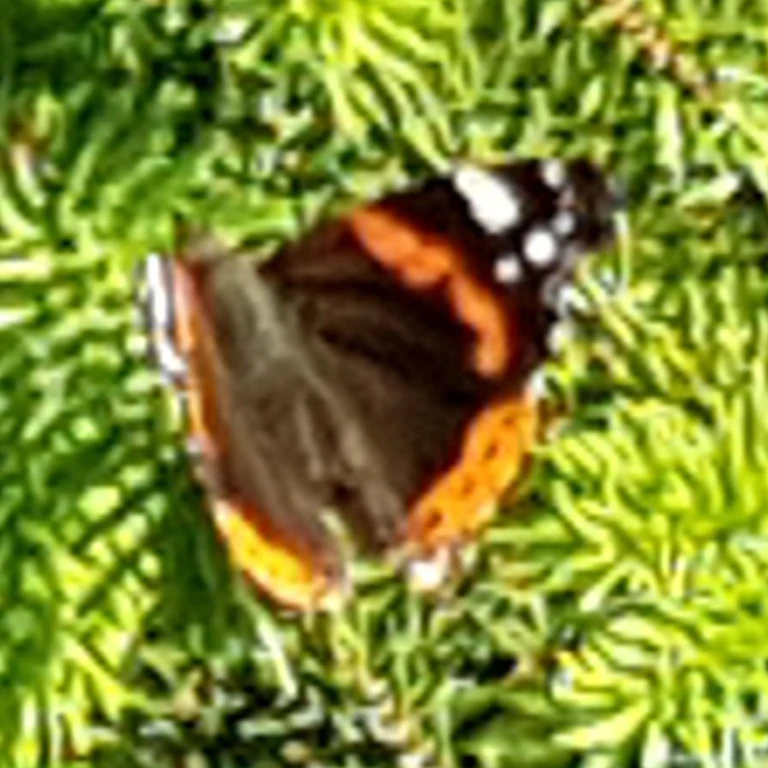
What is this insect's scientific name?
Vanessa atalanta
